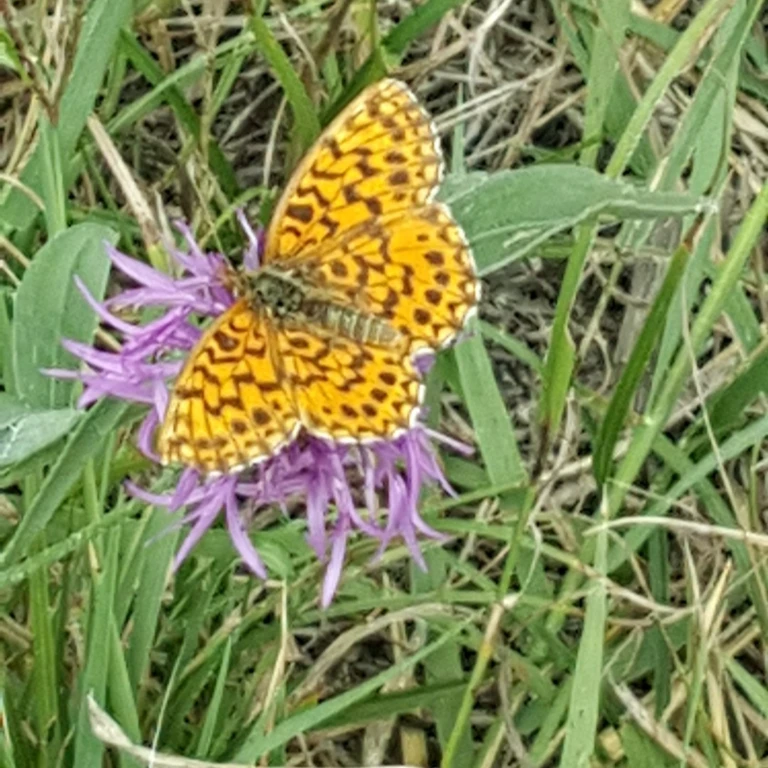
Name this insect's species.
Boloria dia
